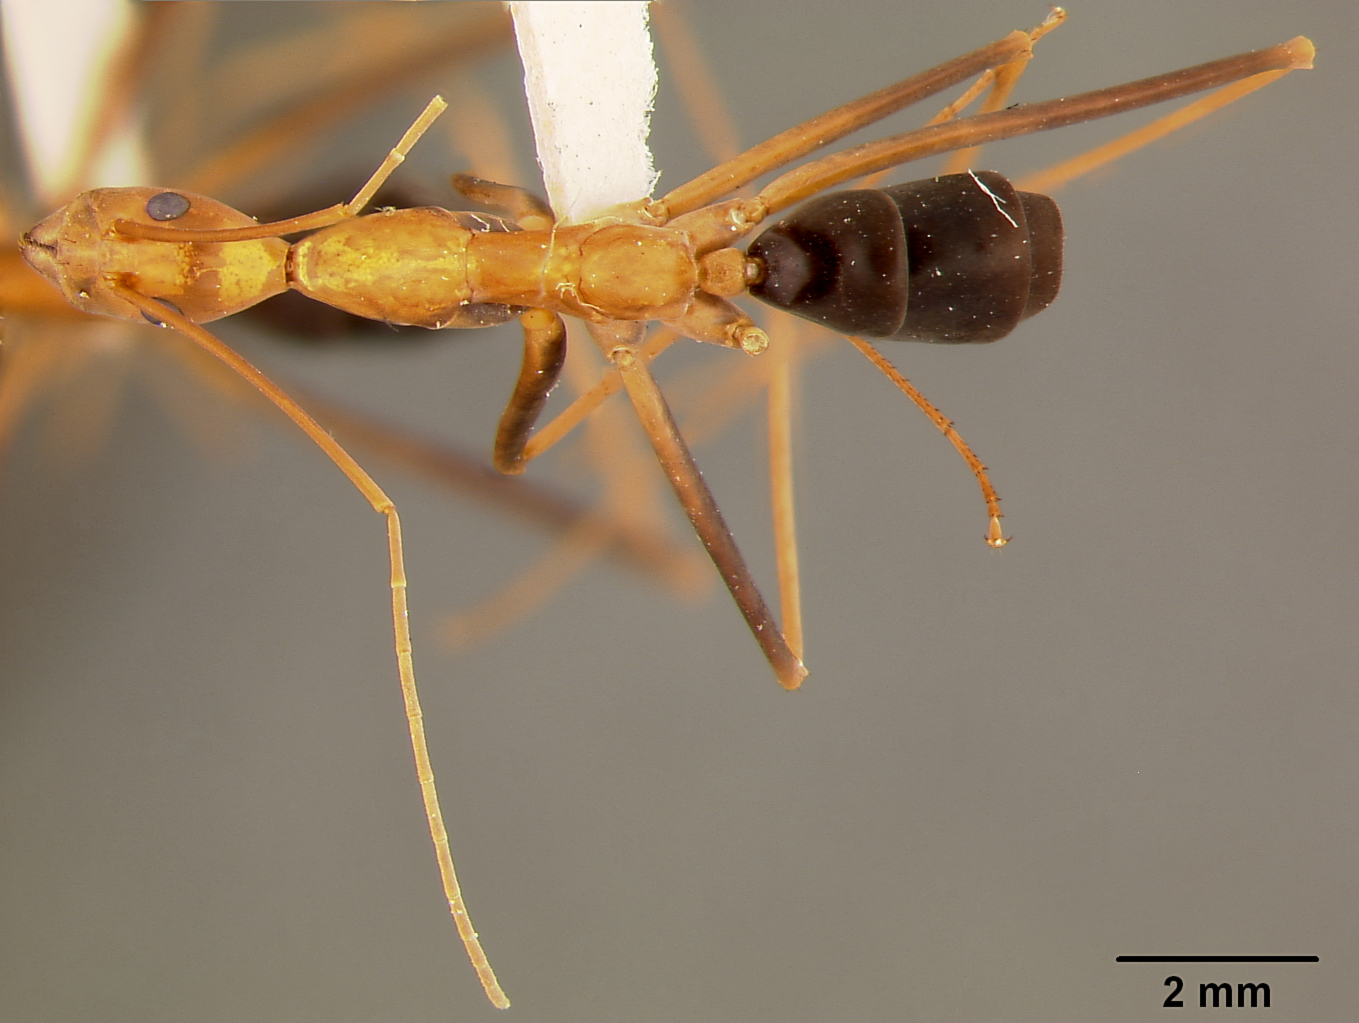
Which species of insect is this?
Leptomyrmex varians
